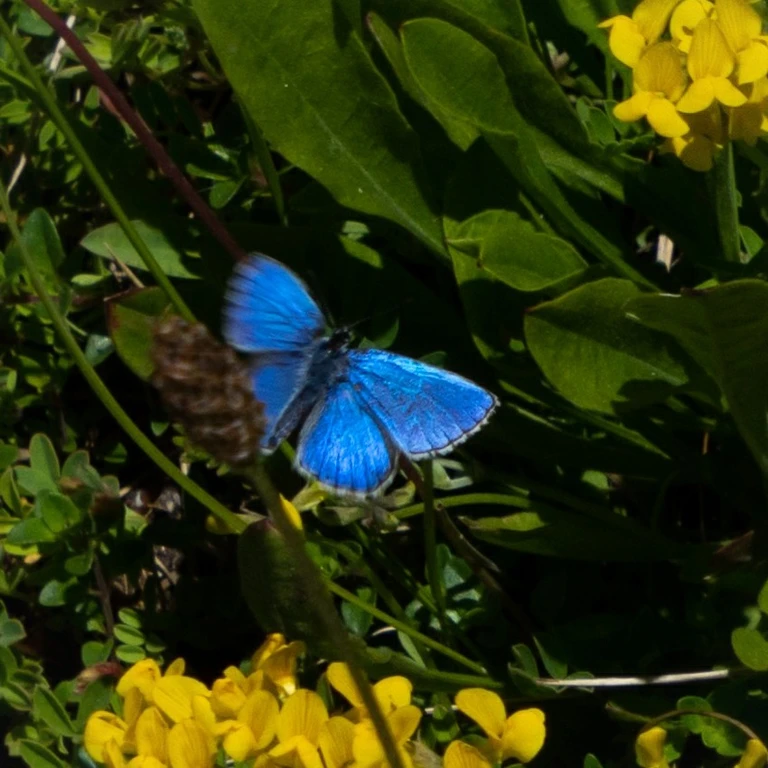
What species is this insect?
Lysandra bellargus
